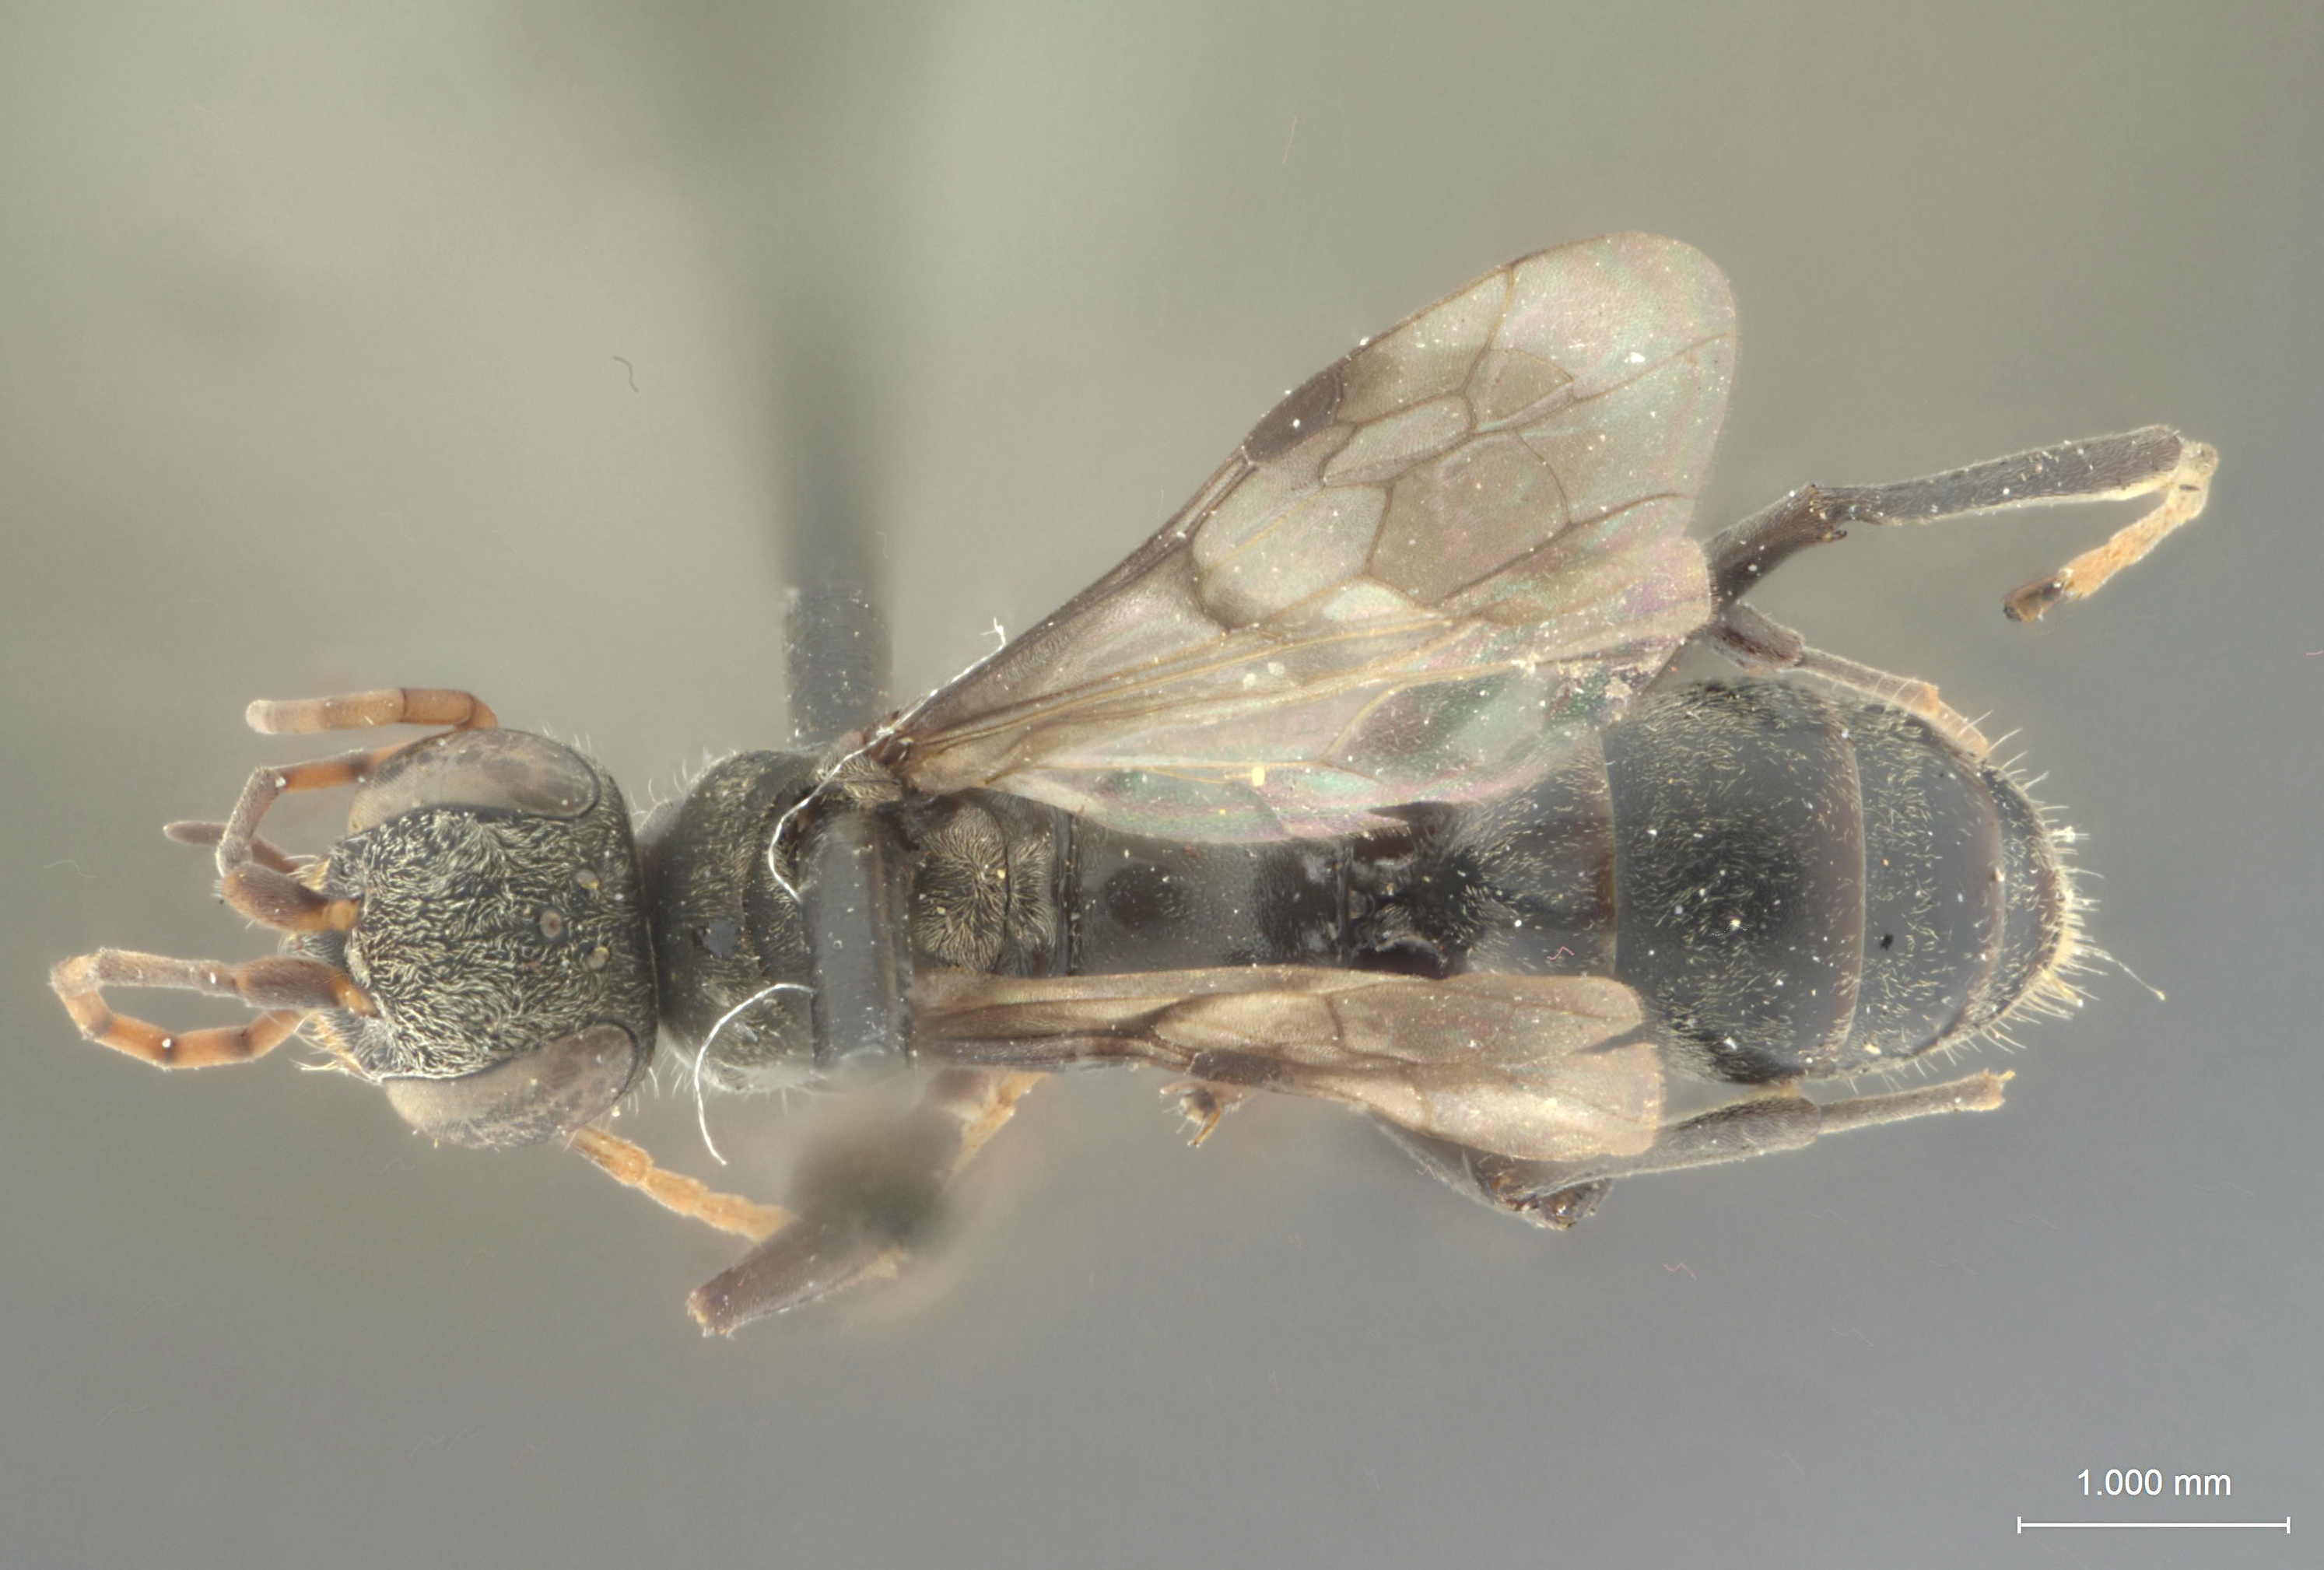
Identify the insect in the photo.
Dipogon brevis
